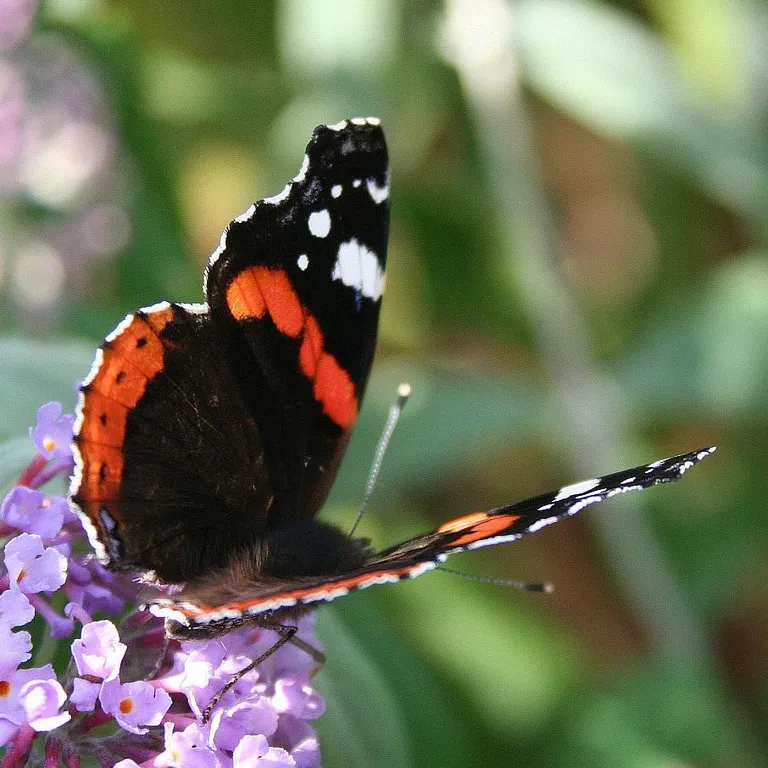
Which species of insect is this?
Vanessa atalanta
